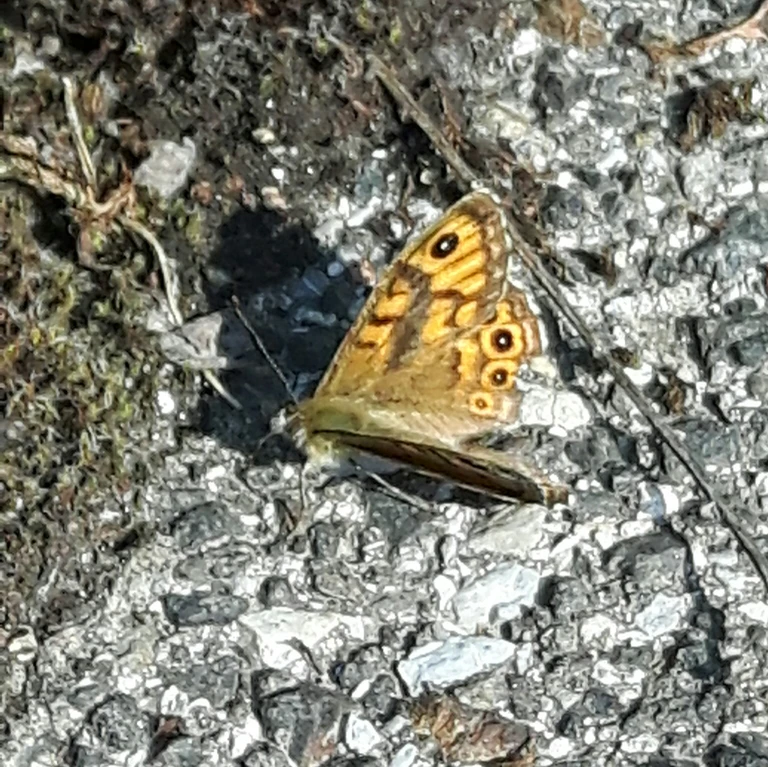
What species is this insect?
Lasiommata megera (also Pararge megera)
